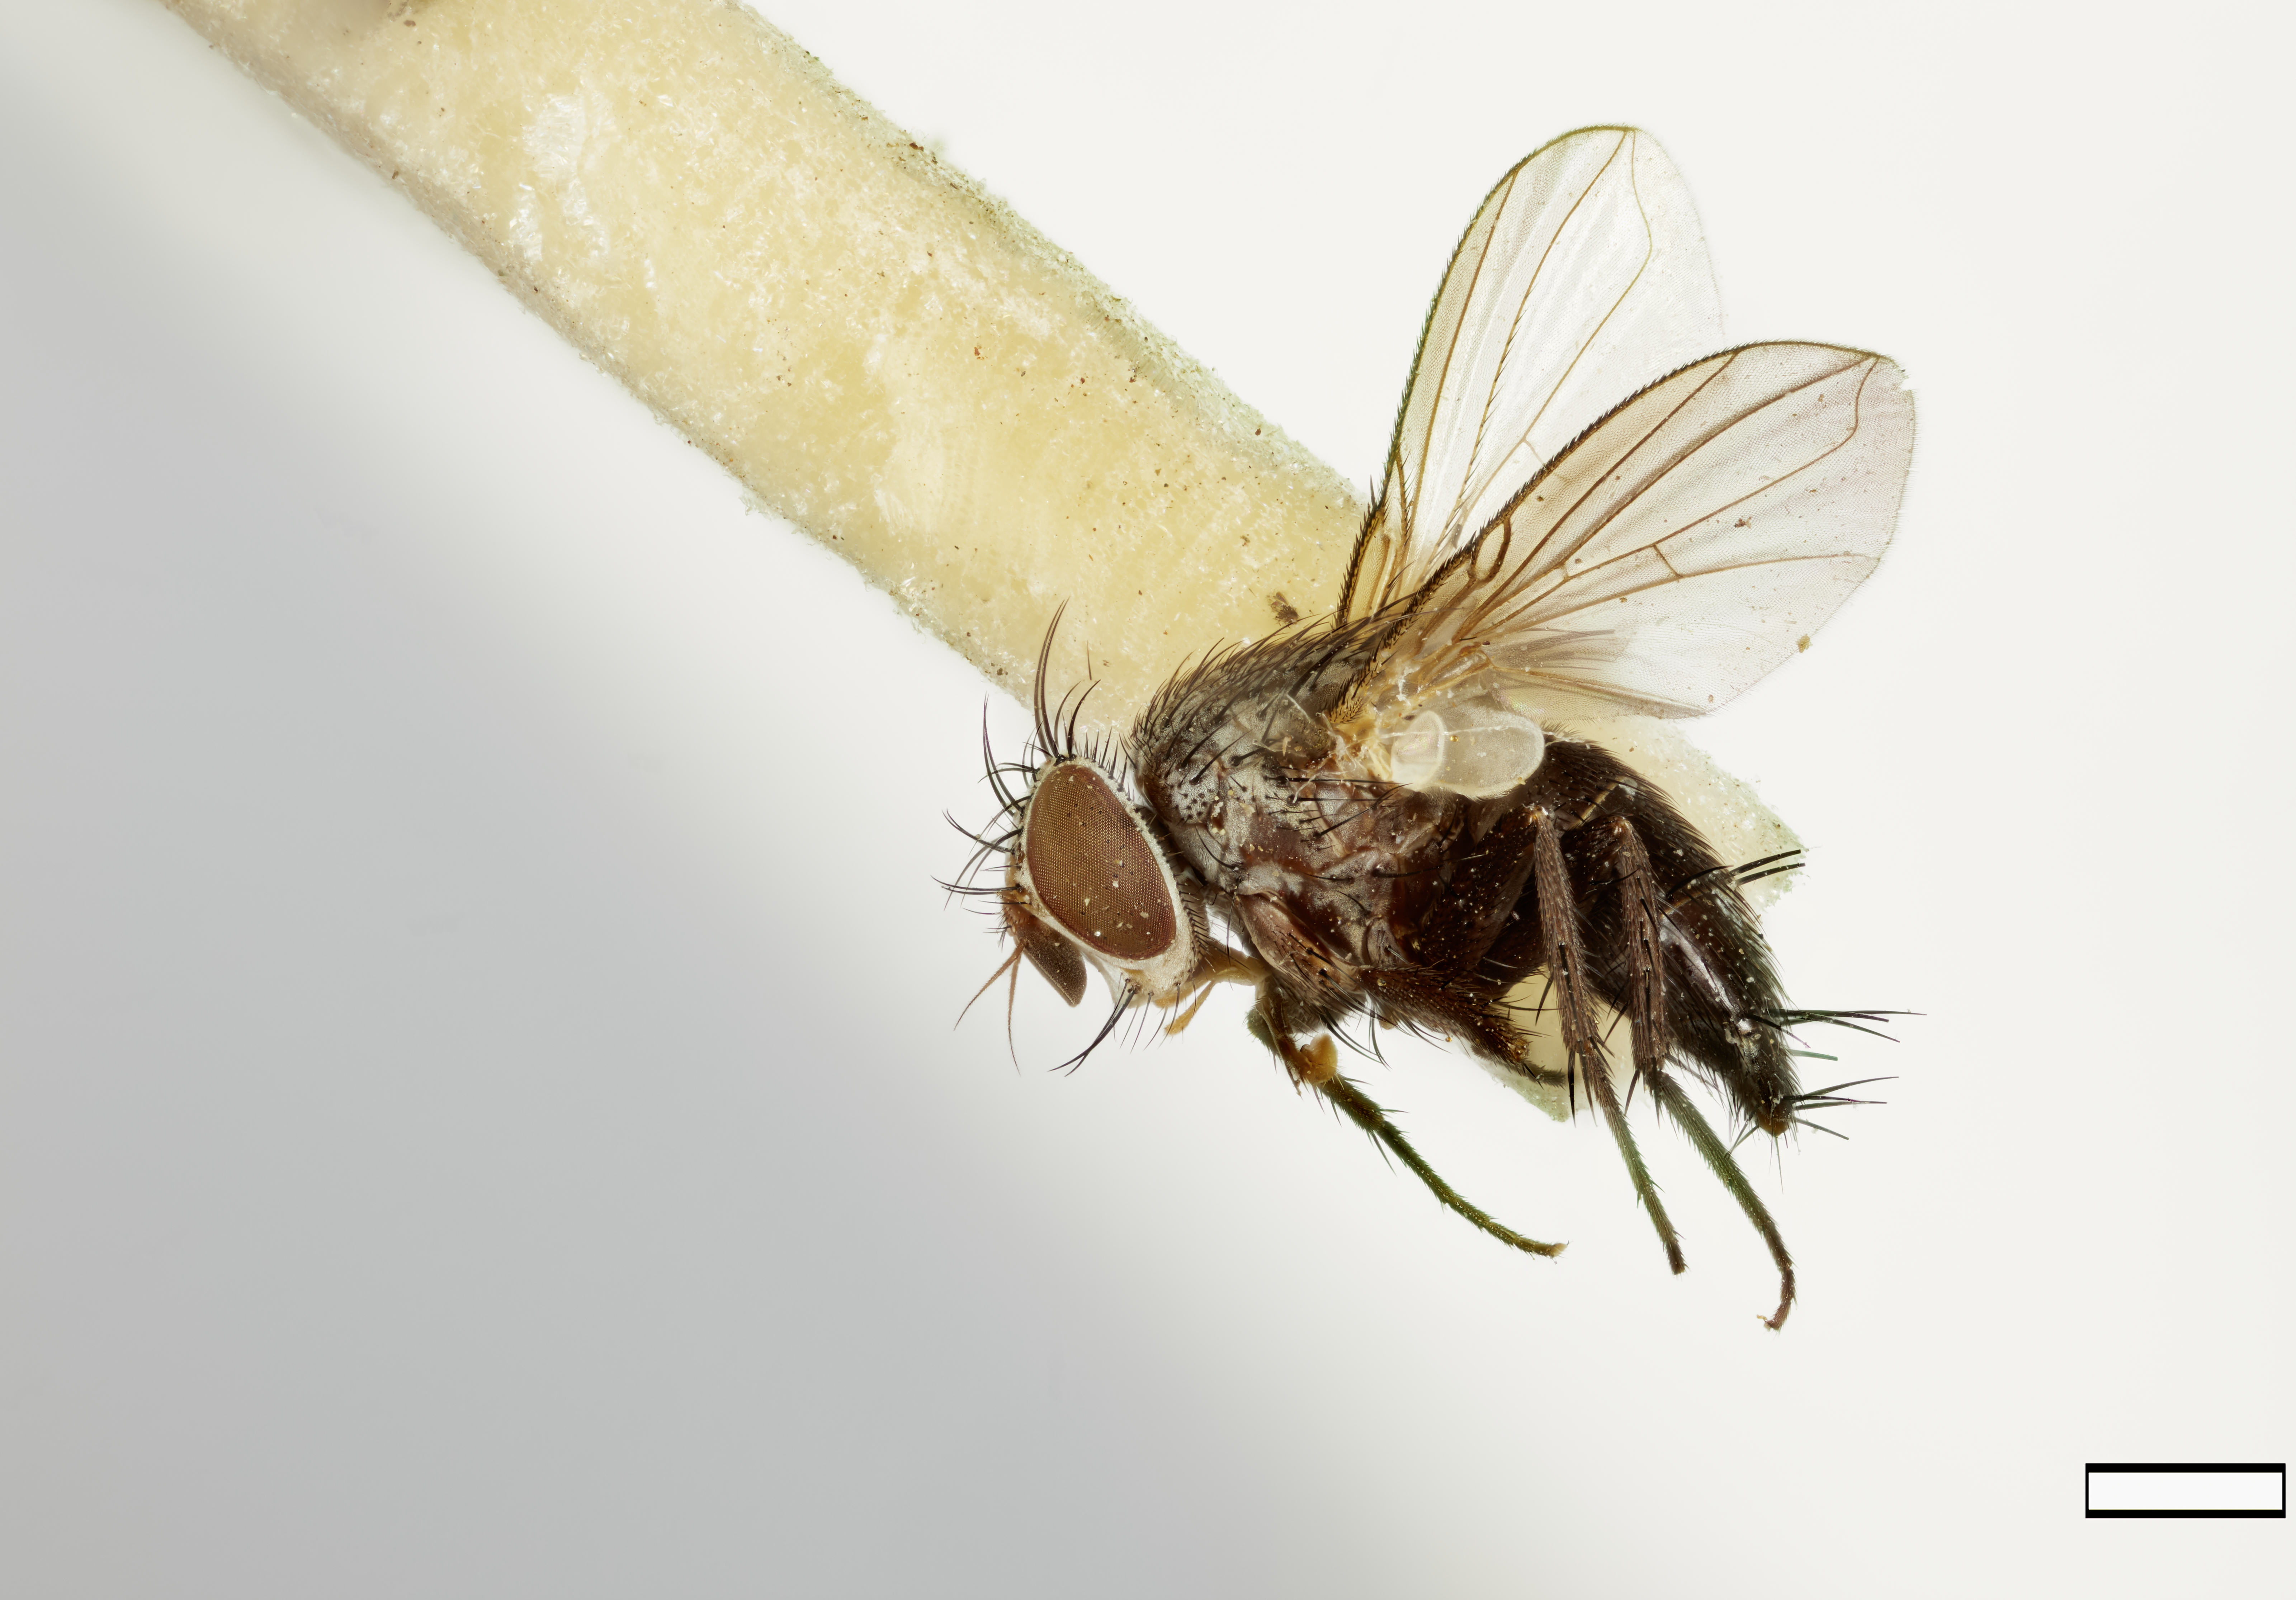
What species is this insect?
Eogymnophthalmia orientalis
